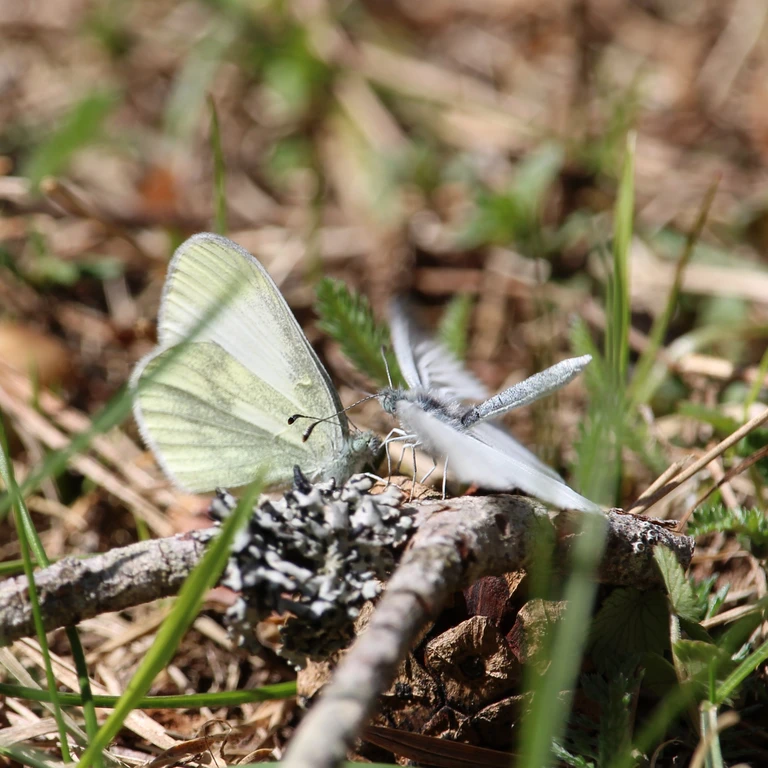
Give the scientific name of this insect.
Leptidea sinapis/juvernica
